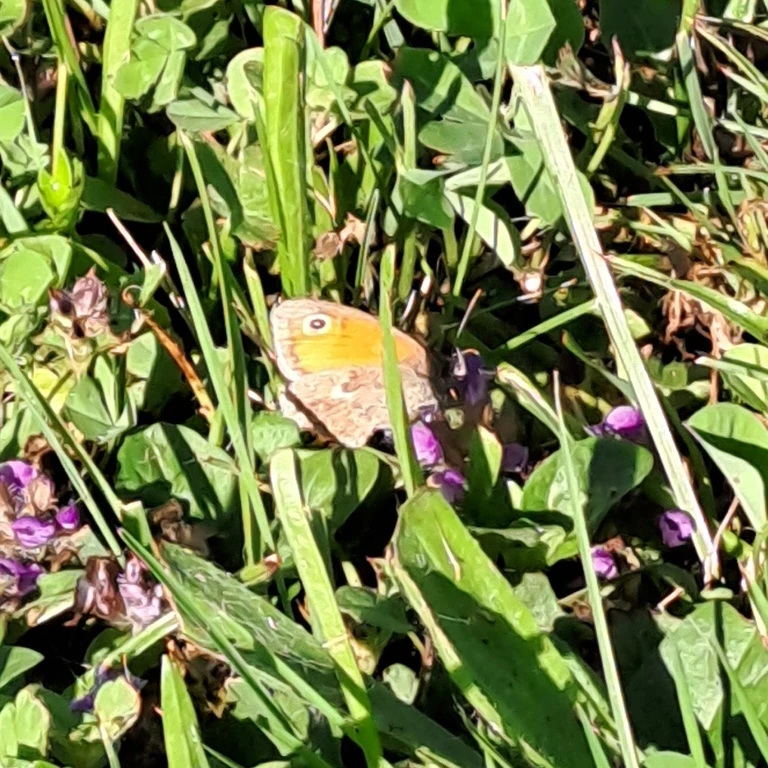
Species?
Coenonympha pamphilus
